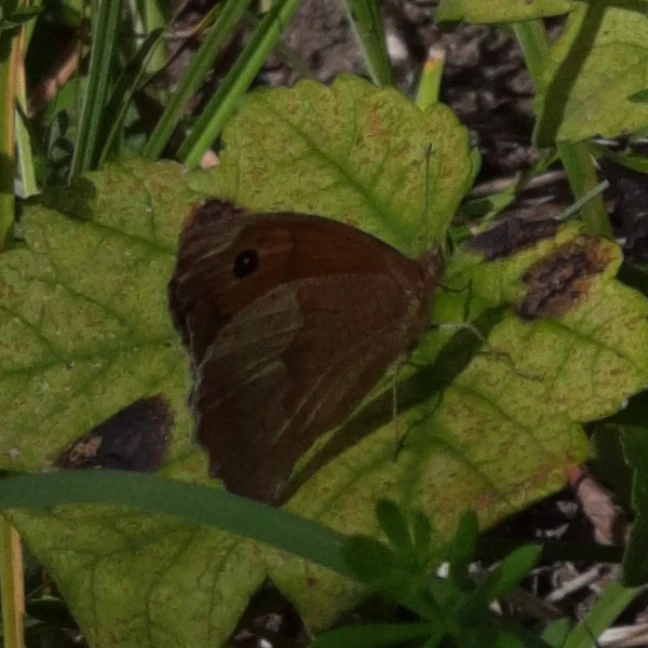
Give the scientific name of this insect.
Maniola jurtina
